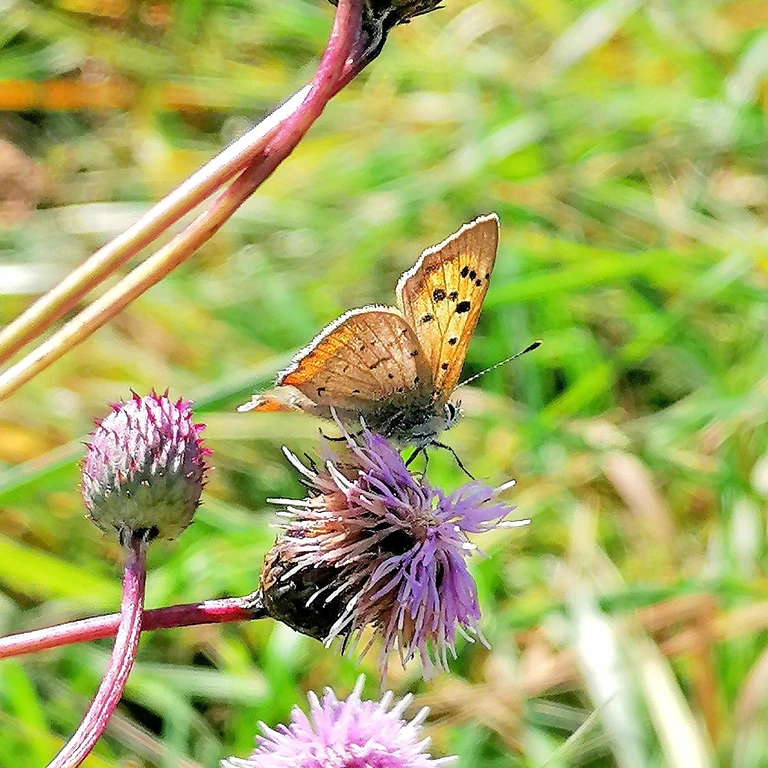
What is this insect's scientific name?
Lycaena phlaeas
